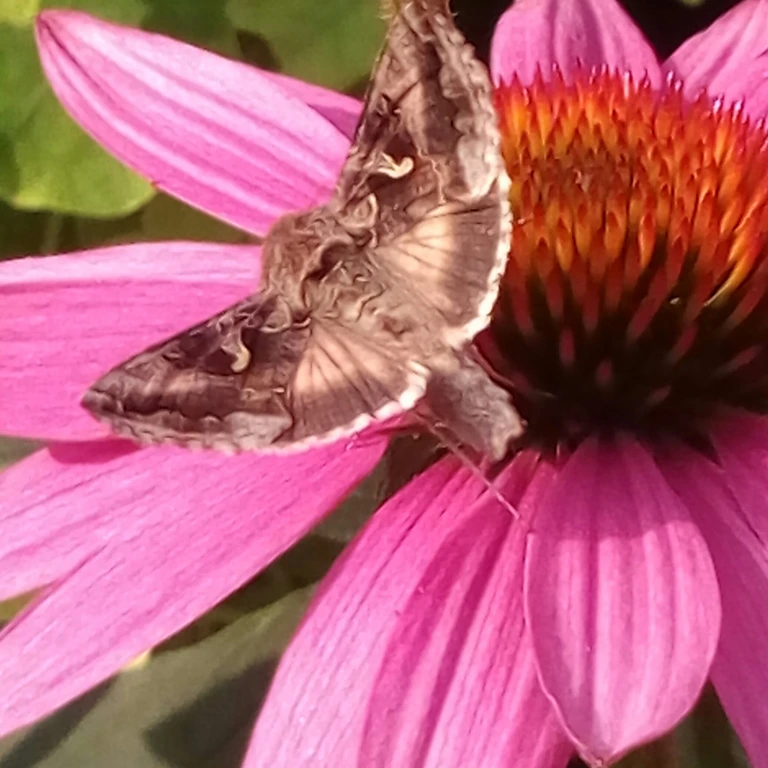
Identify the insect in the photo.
Autographa gamma
